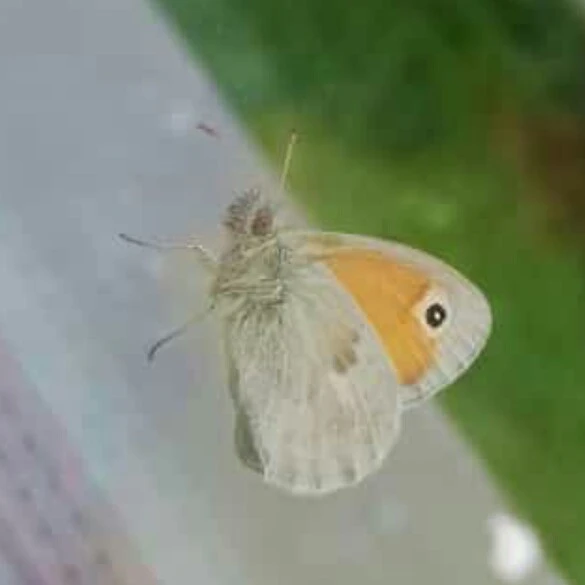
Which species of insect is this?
Coenonympha pamphilus
